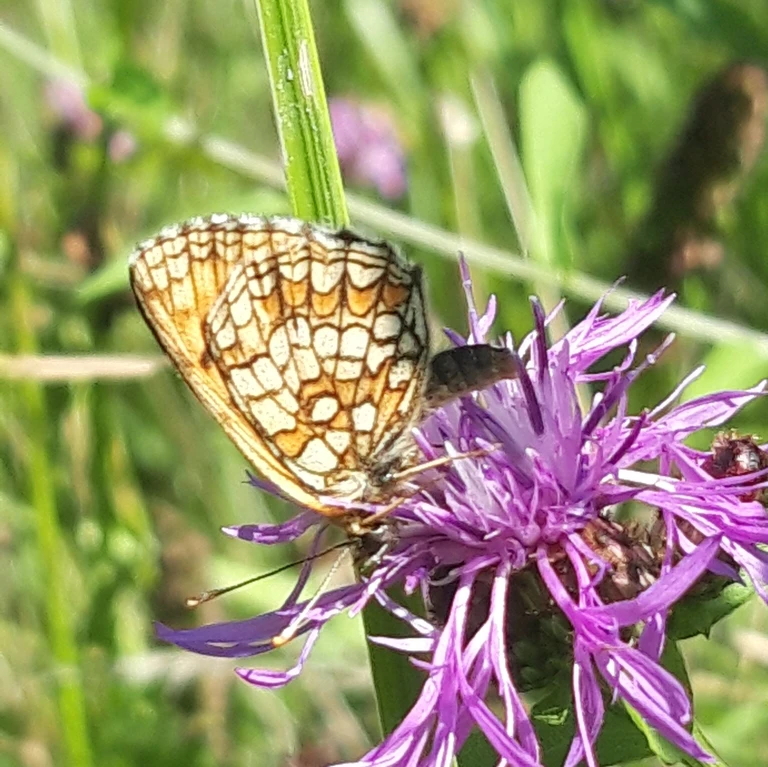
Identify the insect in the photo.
Melitaea athalia
